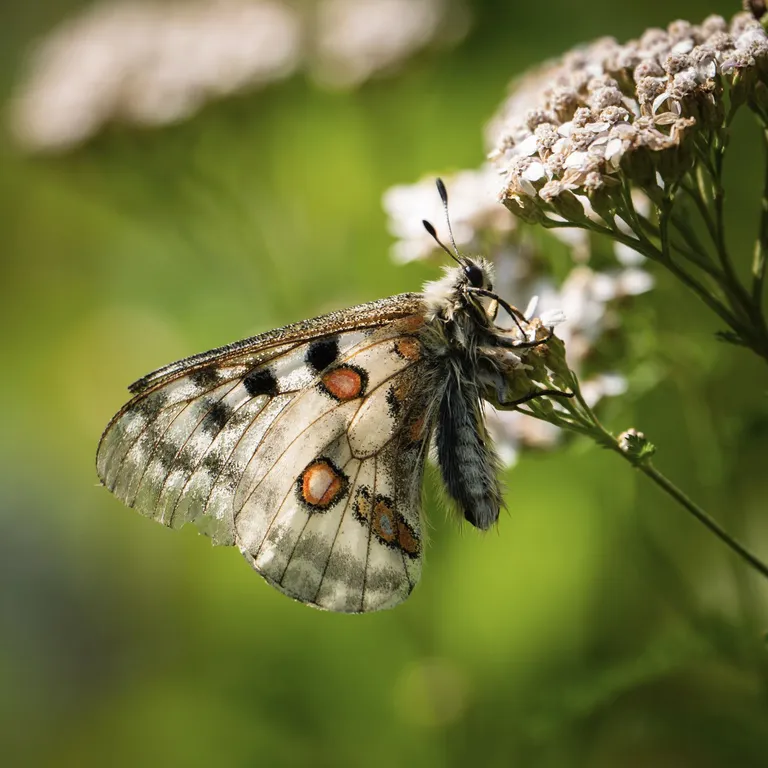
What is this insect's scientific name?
Parnassius apollo
